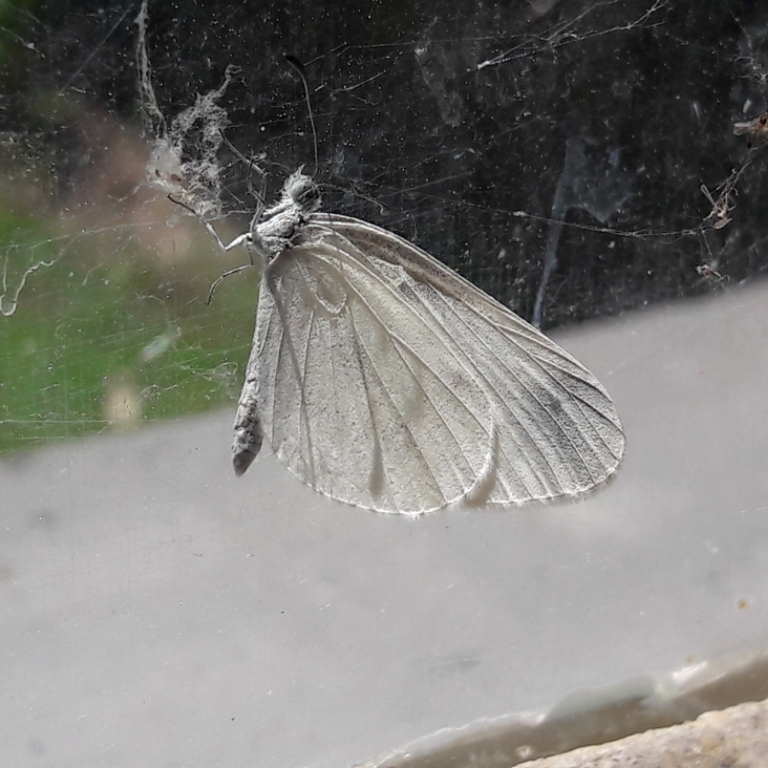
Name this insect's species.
Leptidea sinapis/juvernica
